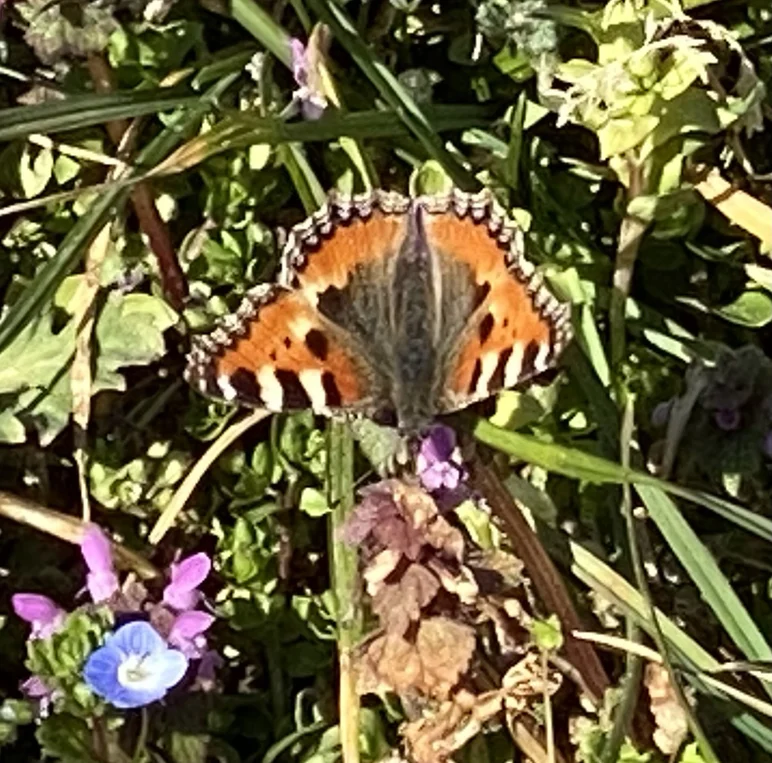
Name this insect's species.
Aglais urticae
